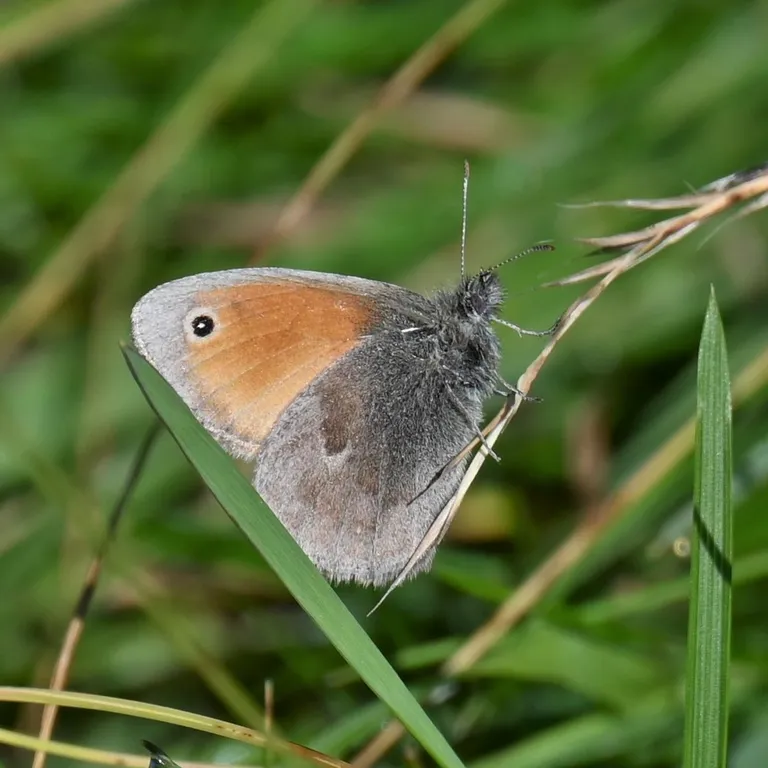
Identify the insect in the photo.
Coenonympha pamphilus
